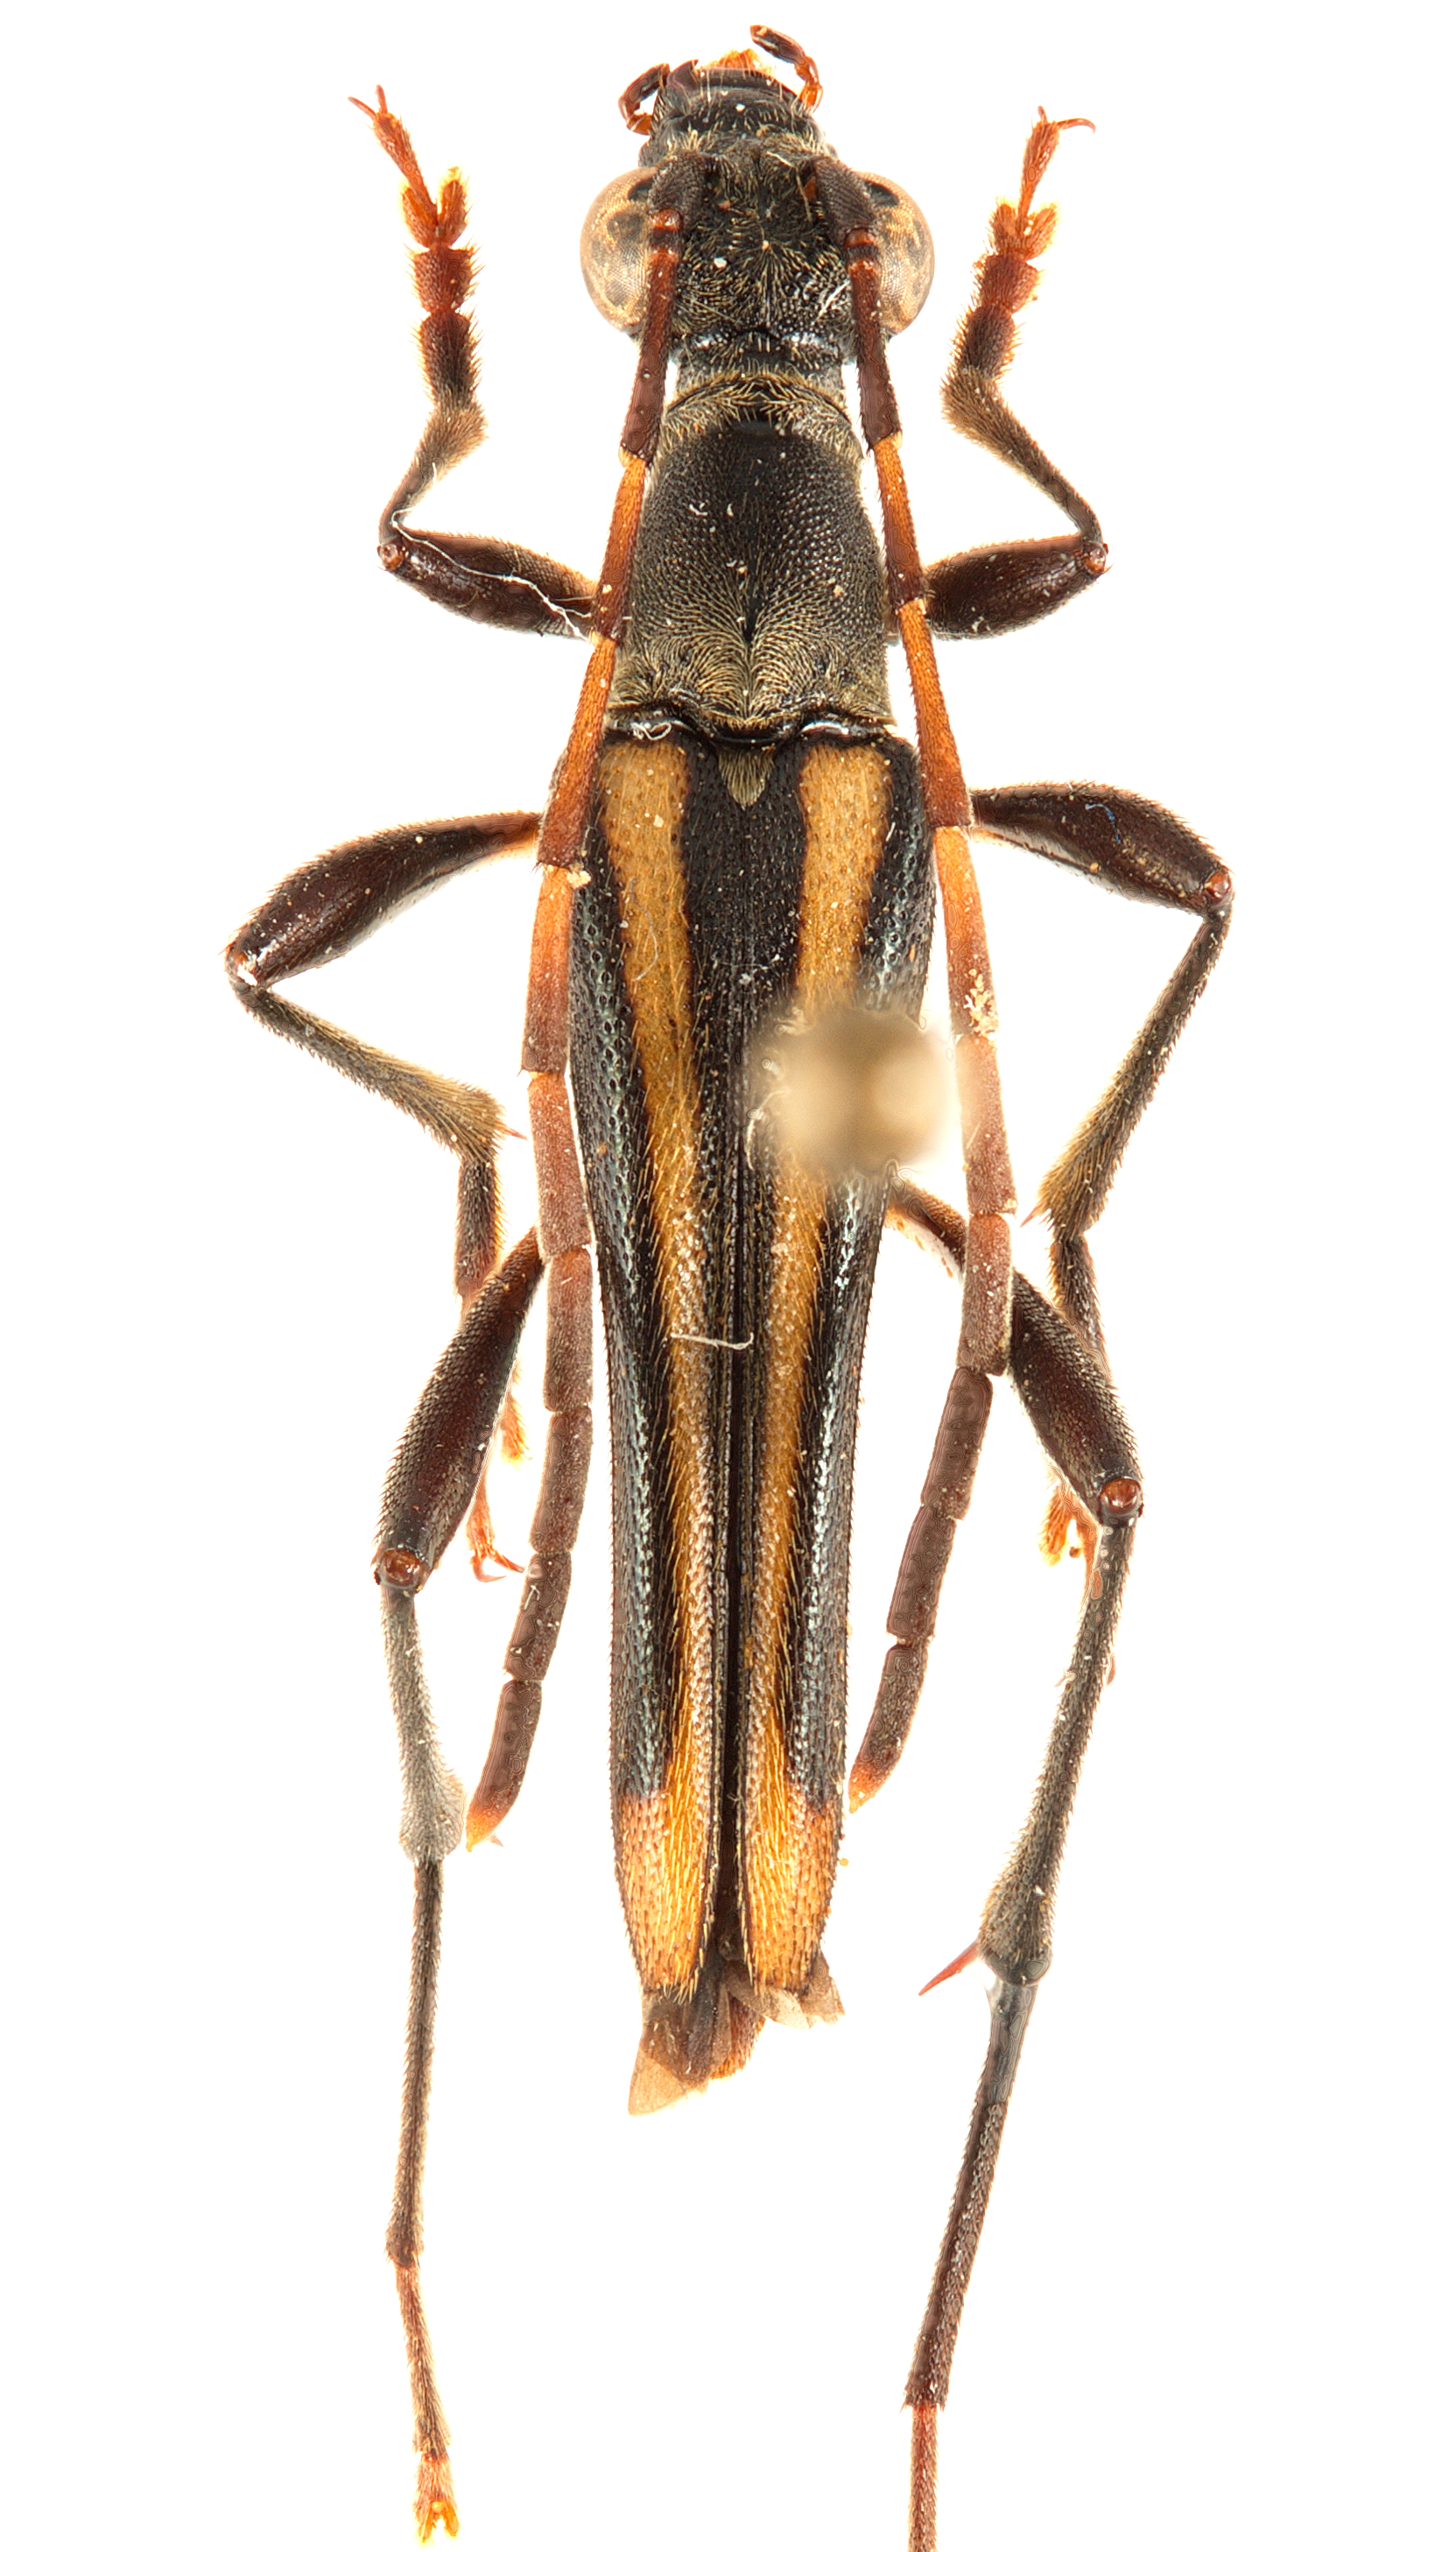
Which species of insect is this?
Leptostrangalia marginipennis
